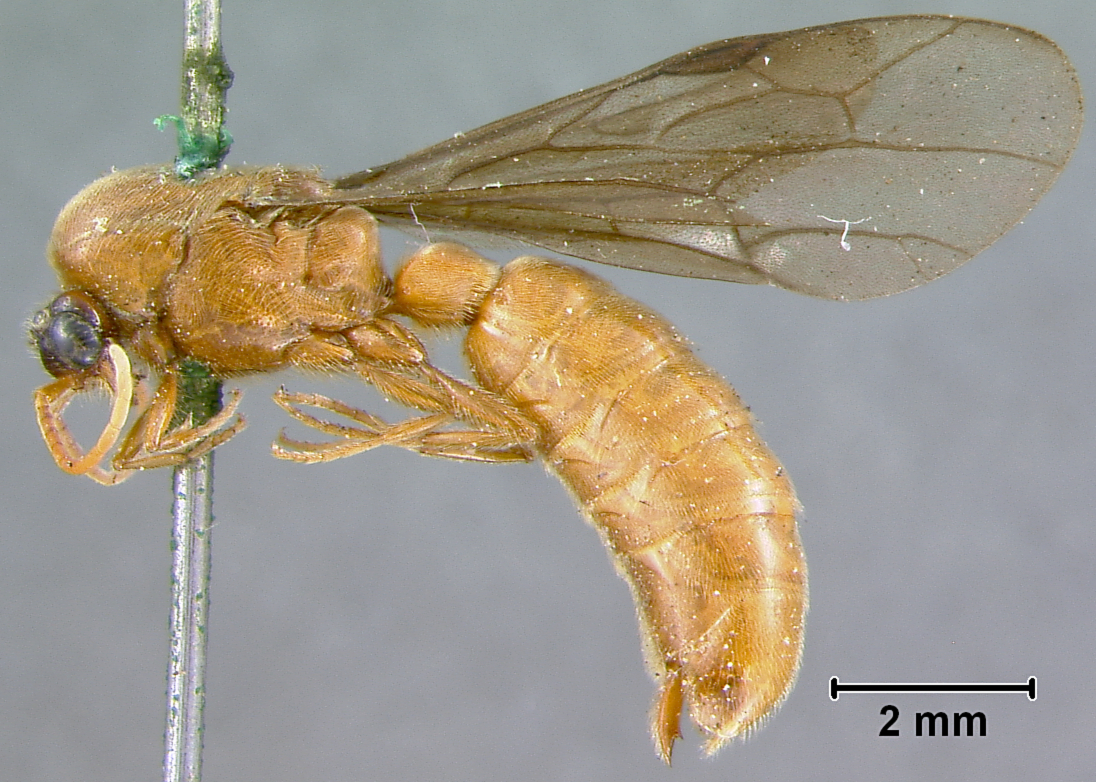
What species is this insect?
Eciton fuscipennis
